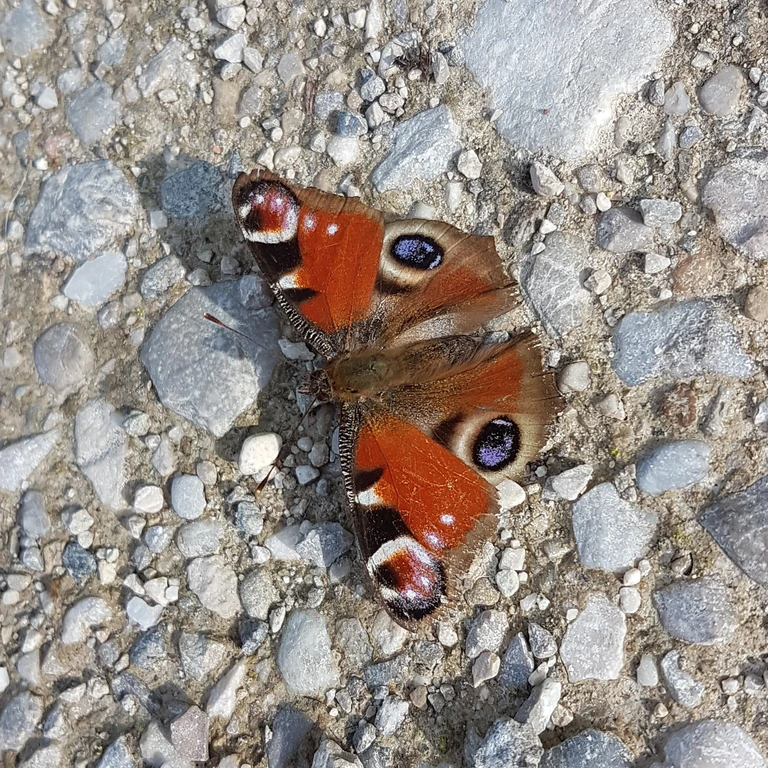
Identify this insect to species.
Aglais io
